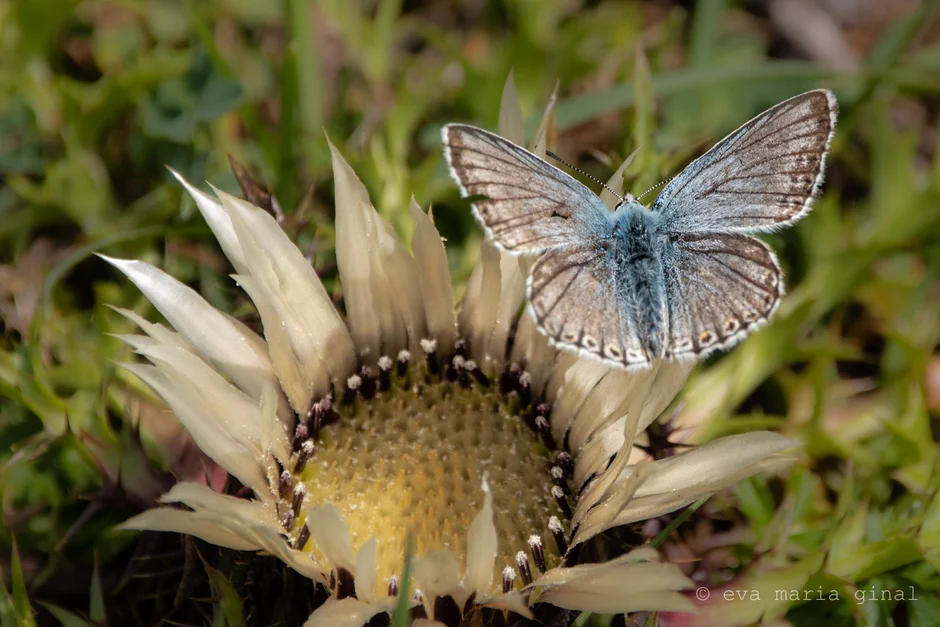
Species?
Lysandra coridon
